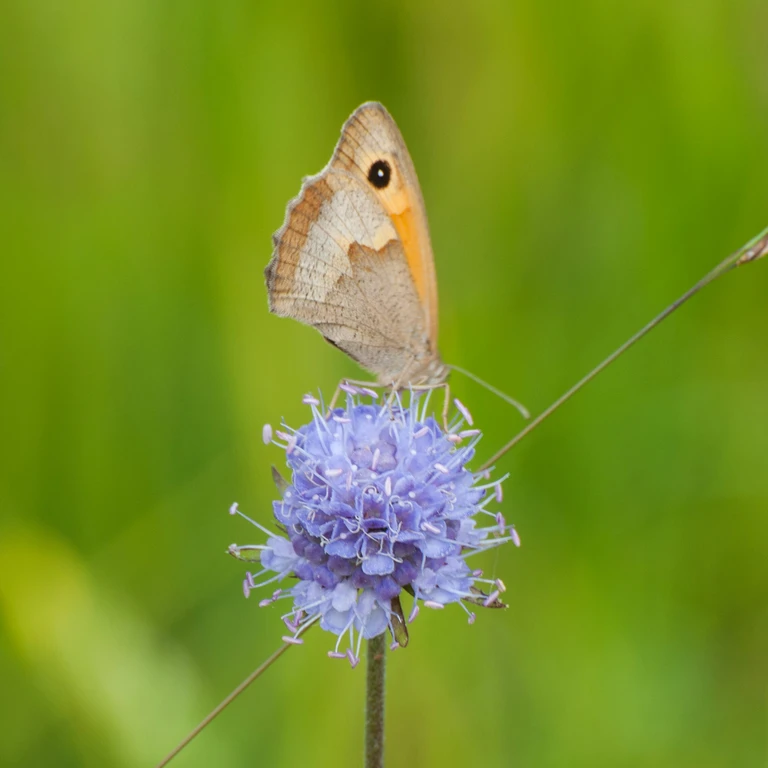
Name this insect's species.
Maniola jurtina
